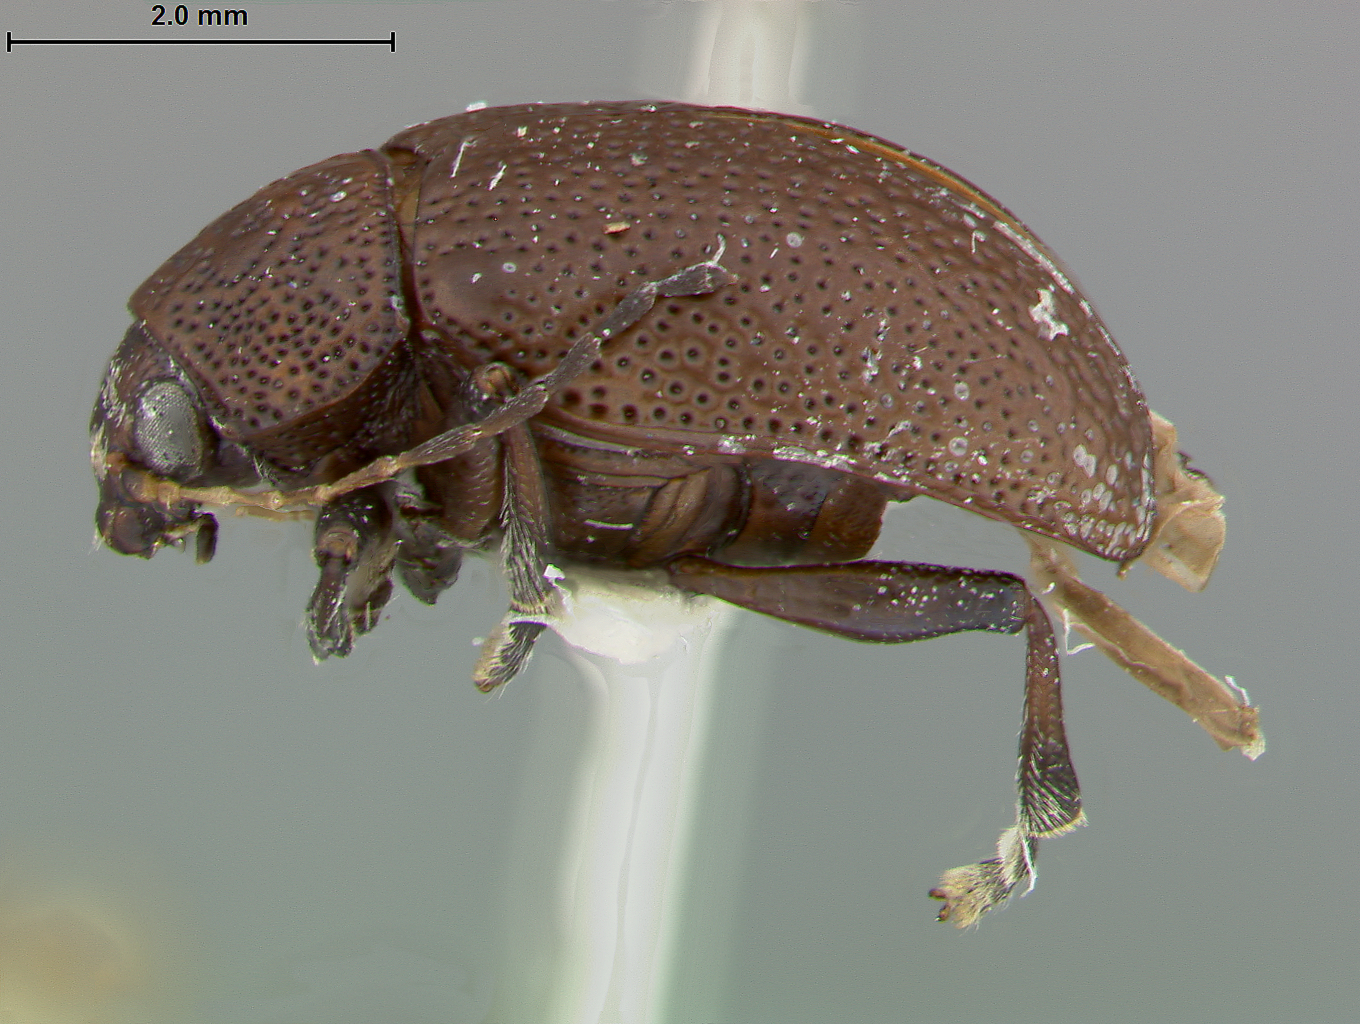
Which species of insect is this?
Colaspis brownvillensis
